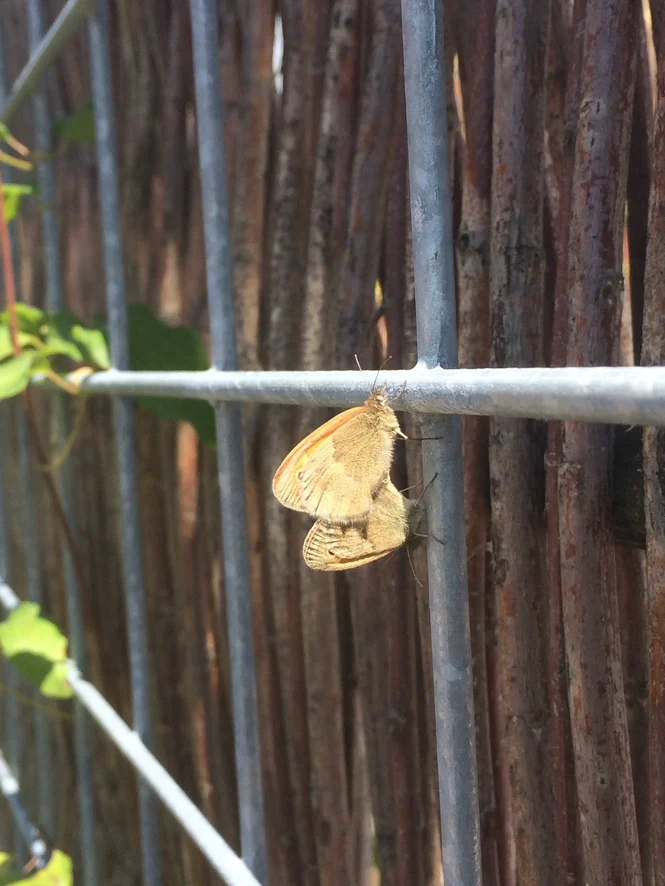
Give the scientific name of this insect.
Coenonympha pamphilus
